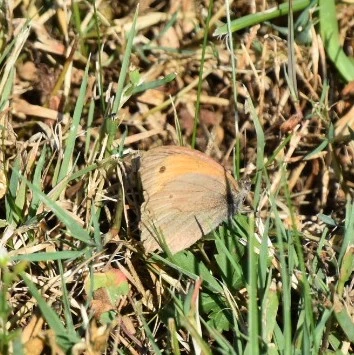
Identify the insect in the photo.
Maniola jurtina
